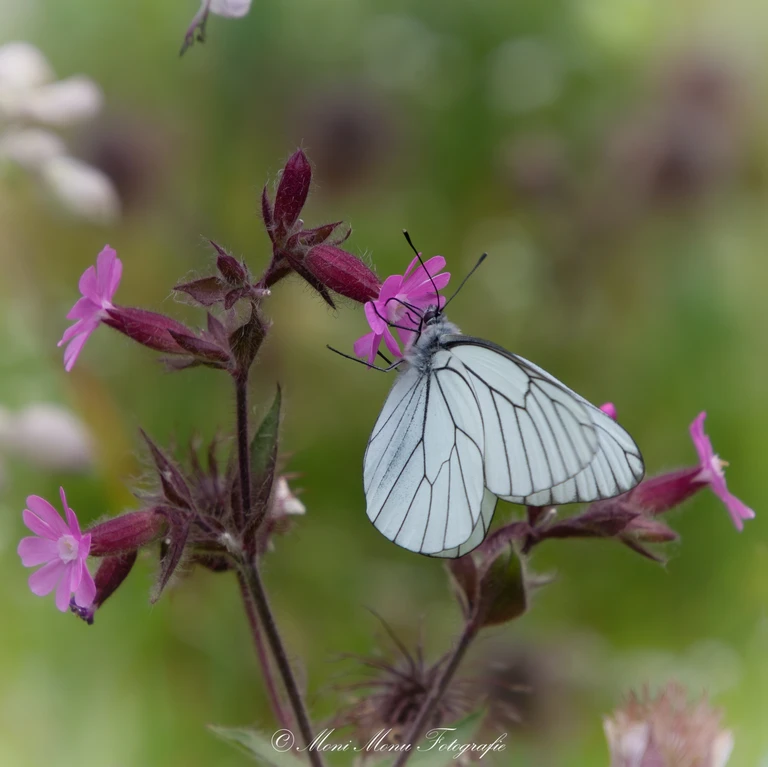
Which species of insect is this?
Aporia crataegi
